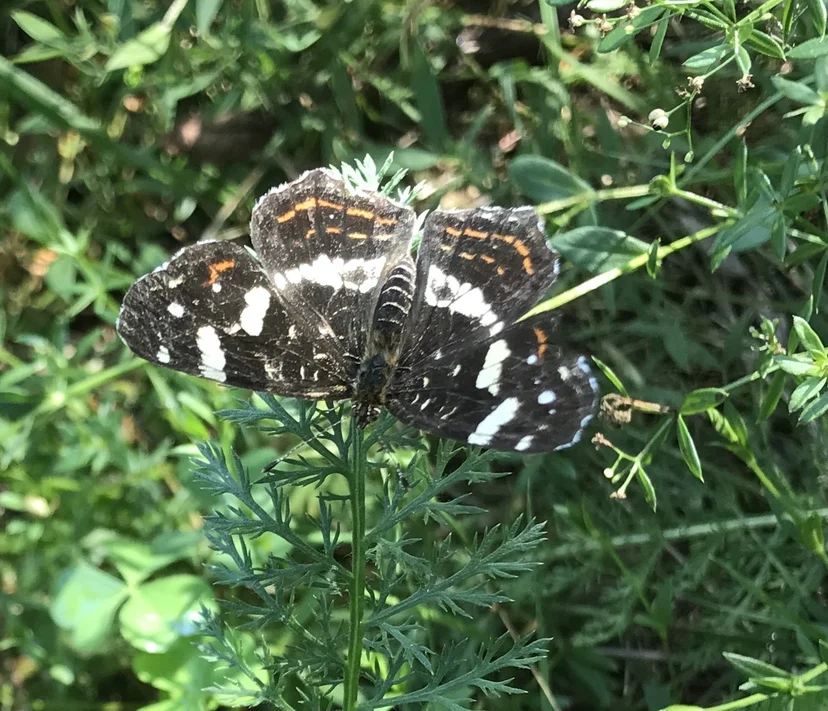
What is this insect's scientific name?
Araschnia levana
